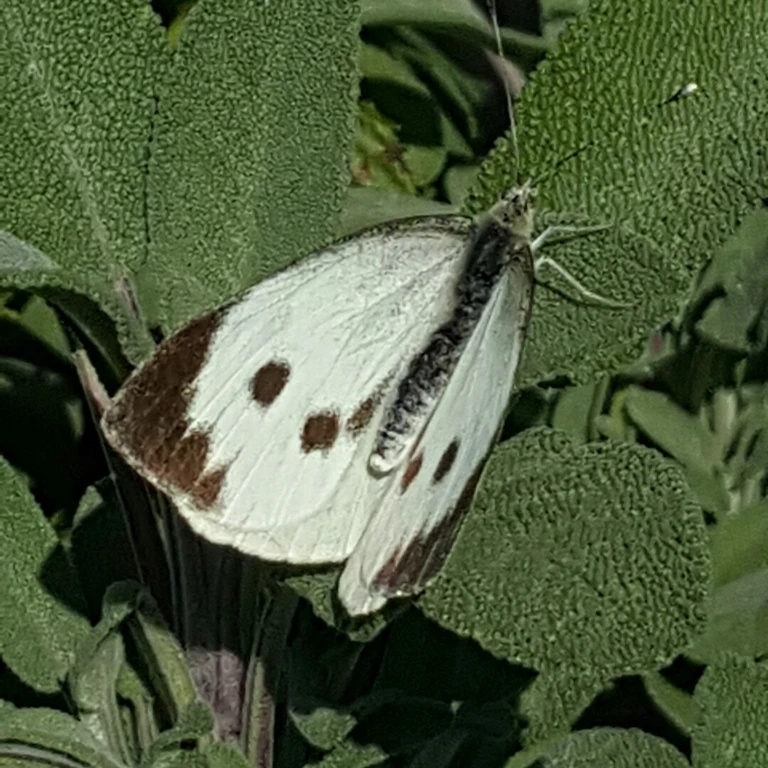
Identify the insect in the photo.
Pieris brassicae
